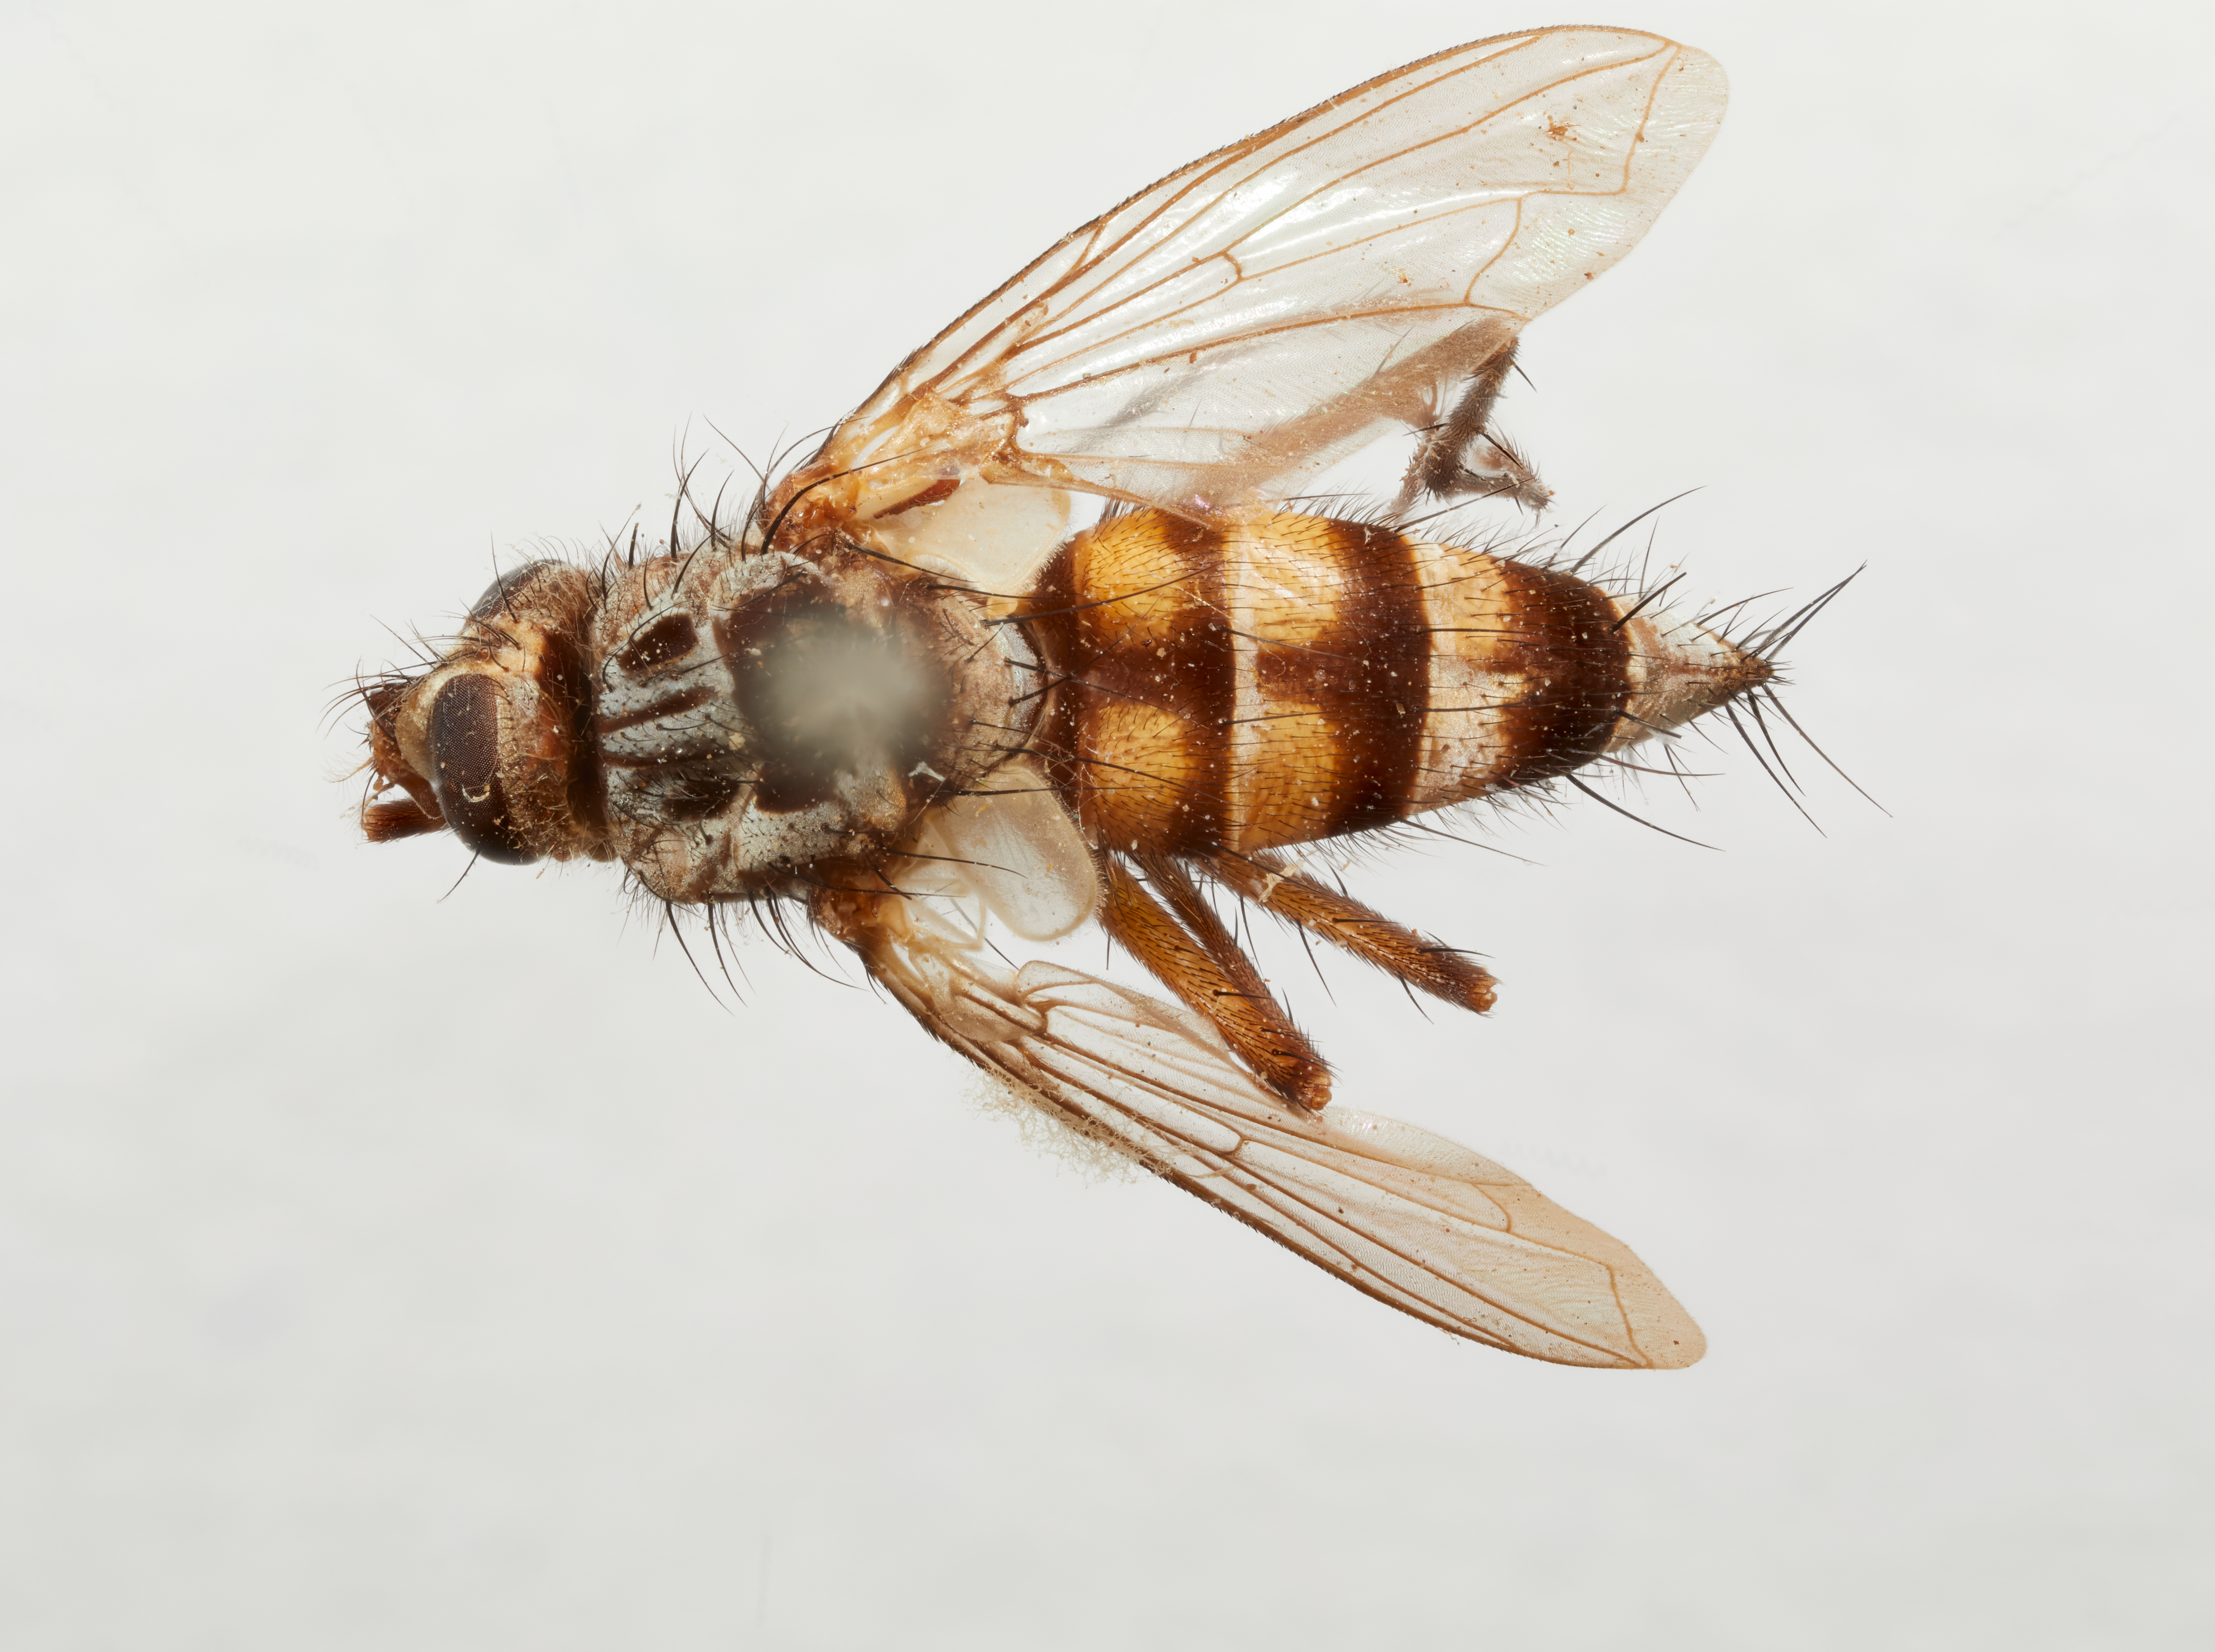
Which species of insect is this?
Urodexiomima uramyoides
